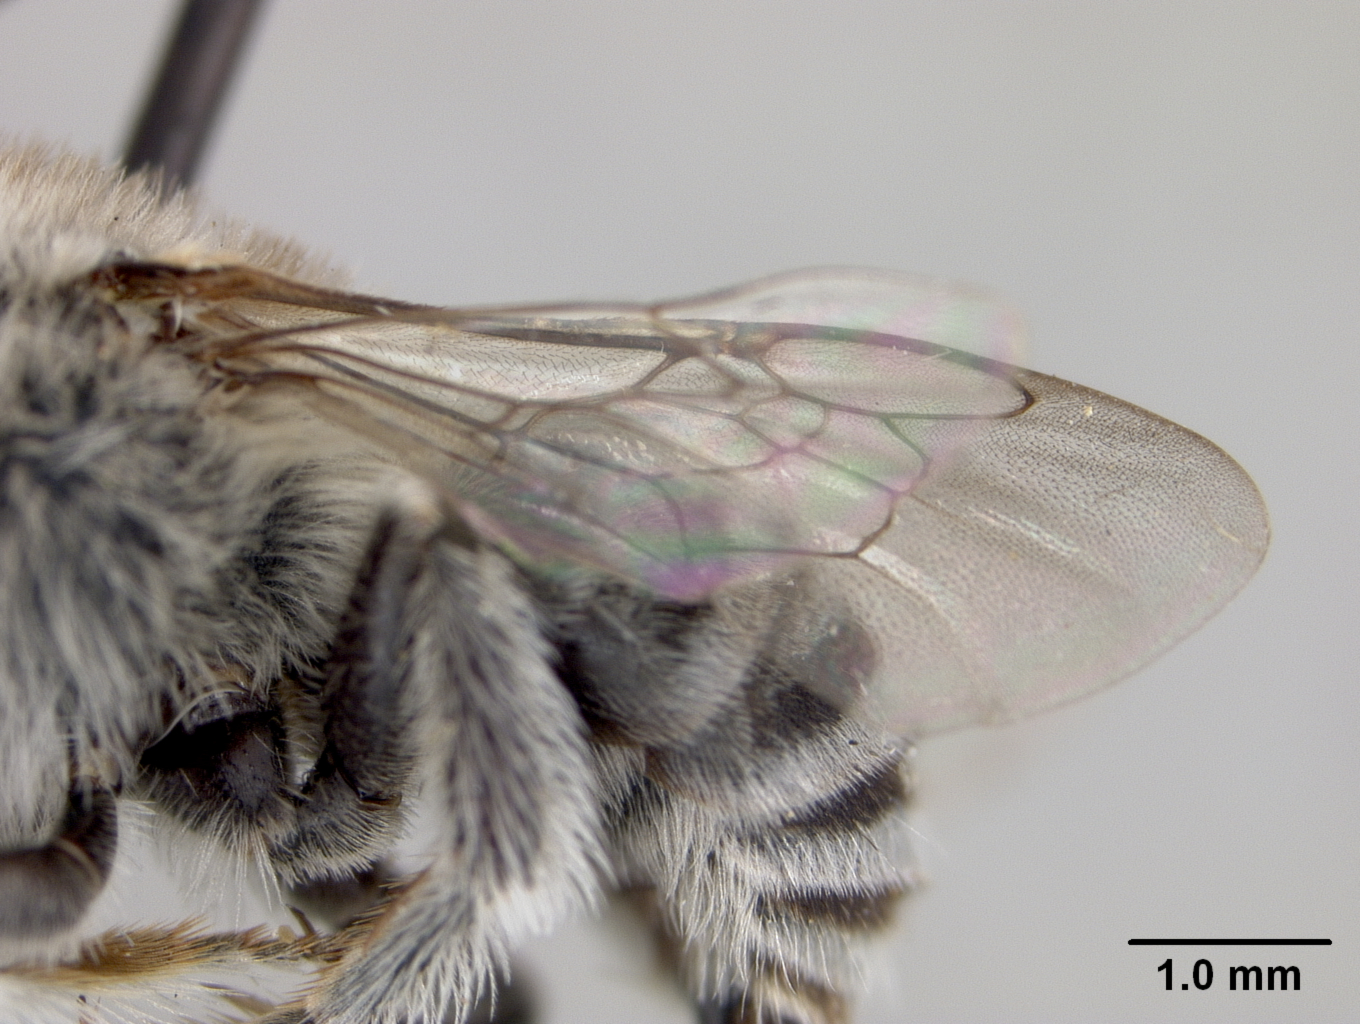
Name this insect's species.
Melissodes galerensis
